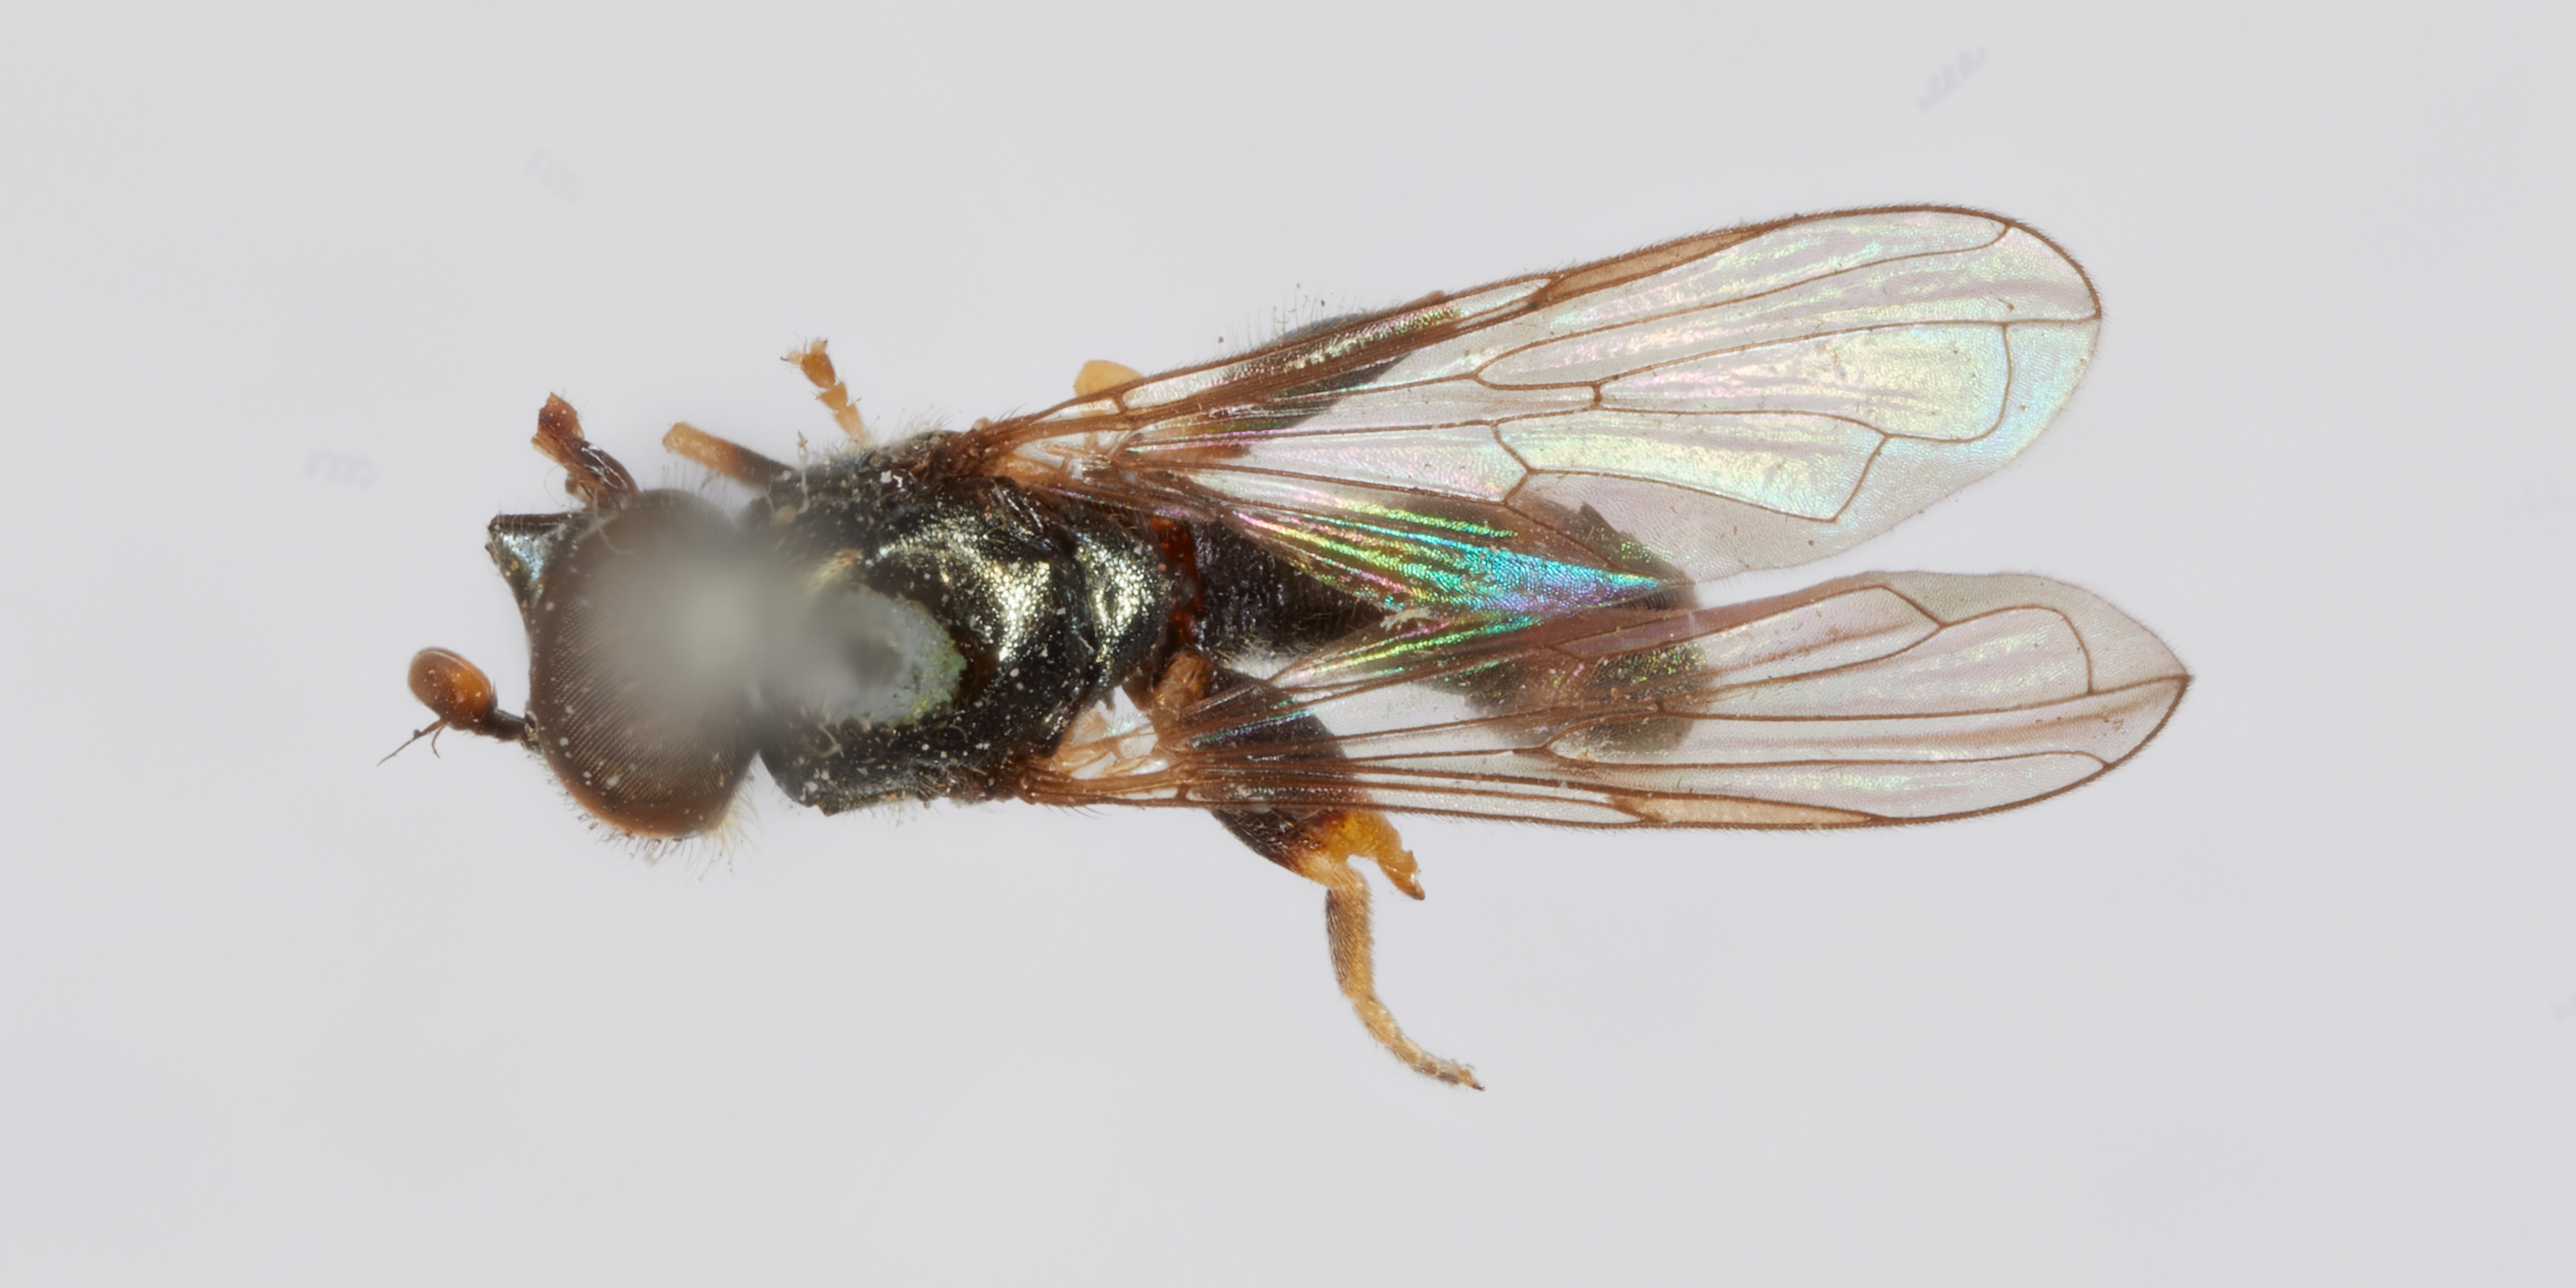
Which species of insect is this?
Ascia metallica
